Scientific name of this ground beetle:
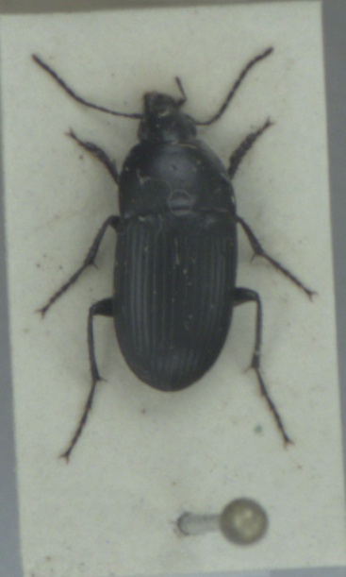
Oodes helopioides
